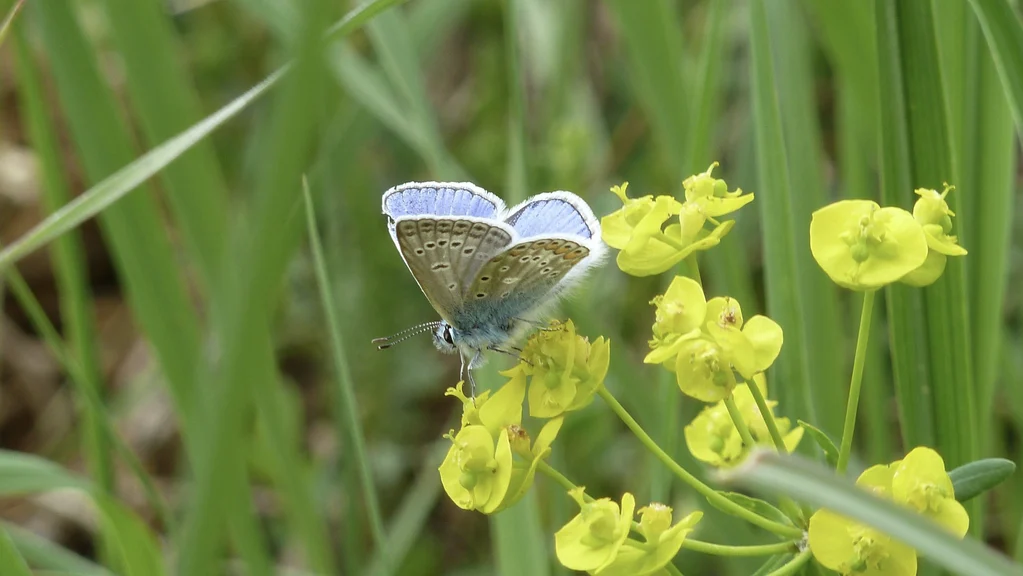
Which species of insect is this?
Polyommatus icarus
